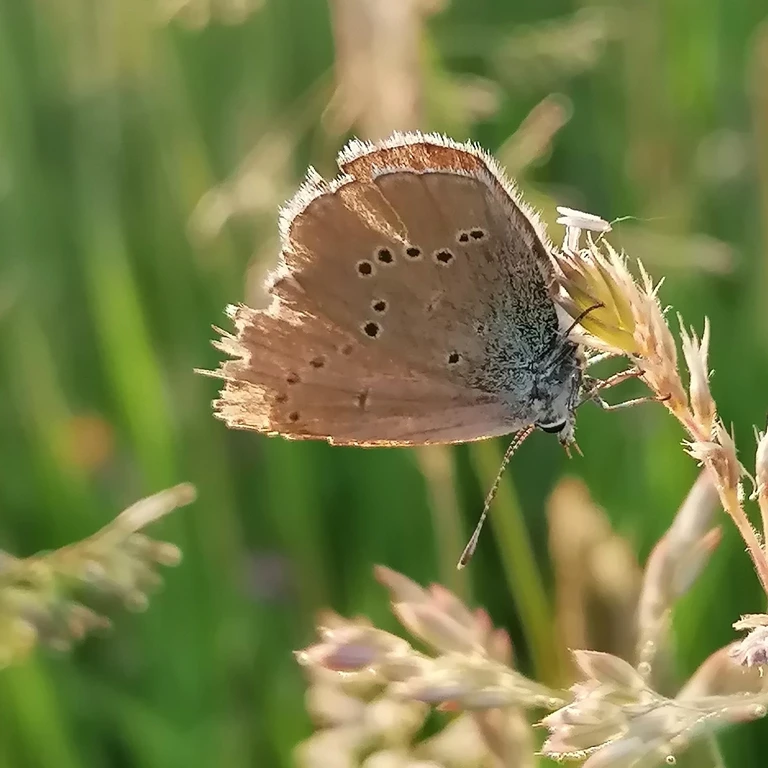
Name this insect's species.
Cyaniris semiargus
